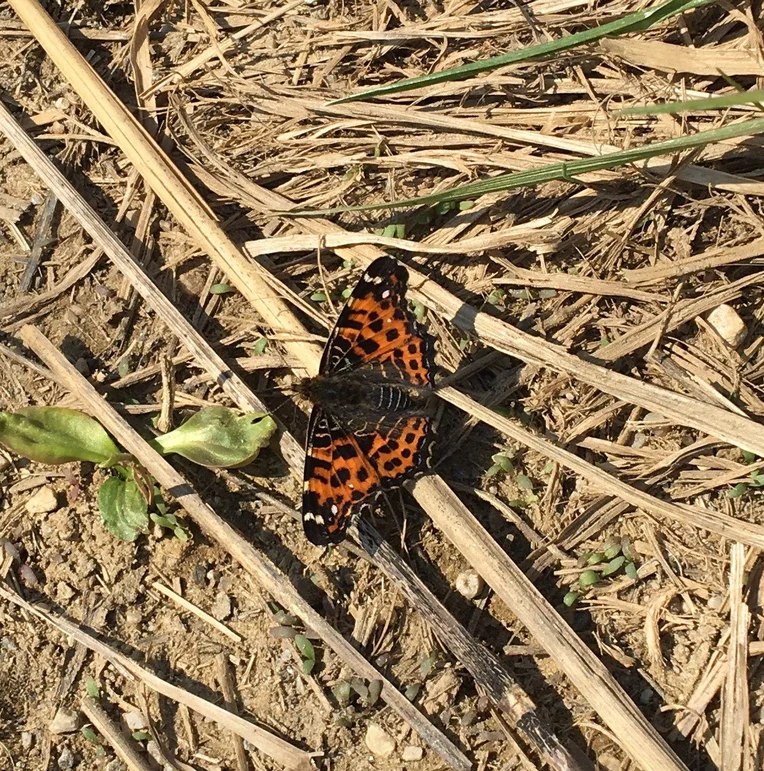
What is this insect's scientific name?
Araschnia levana
